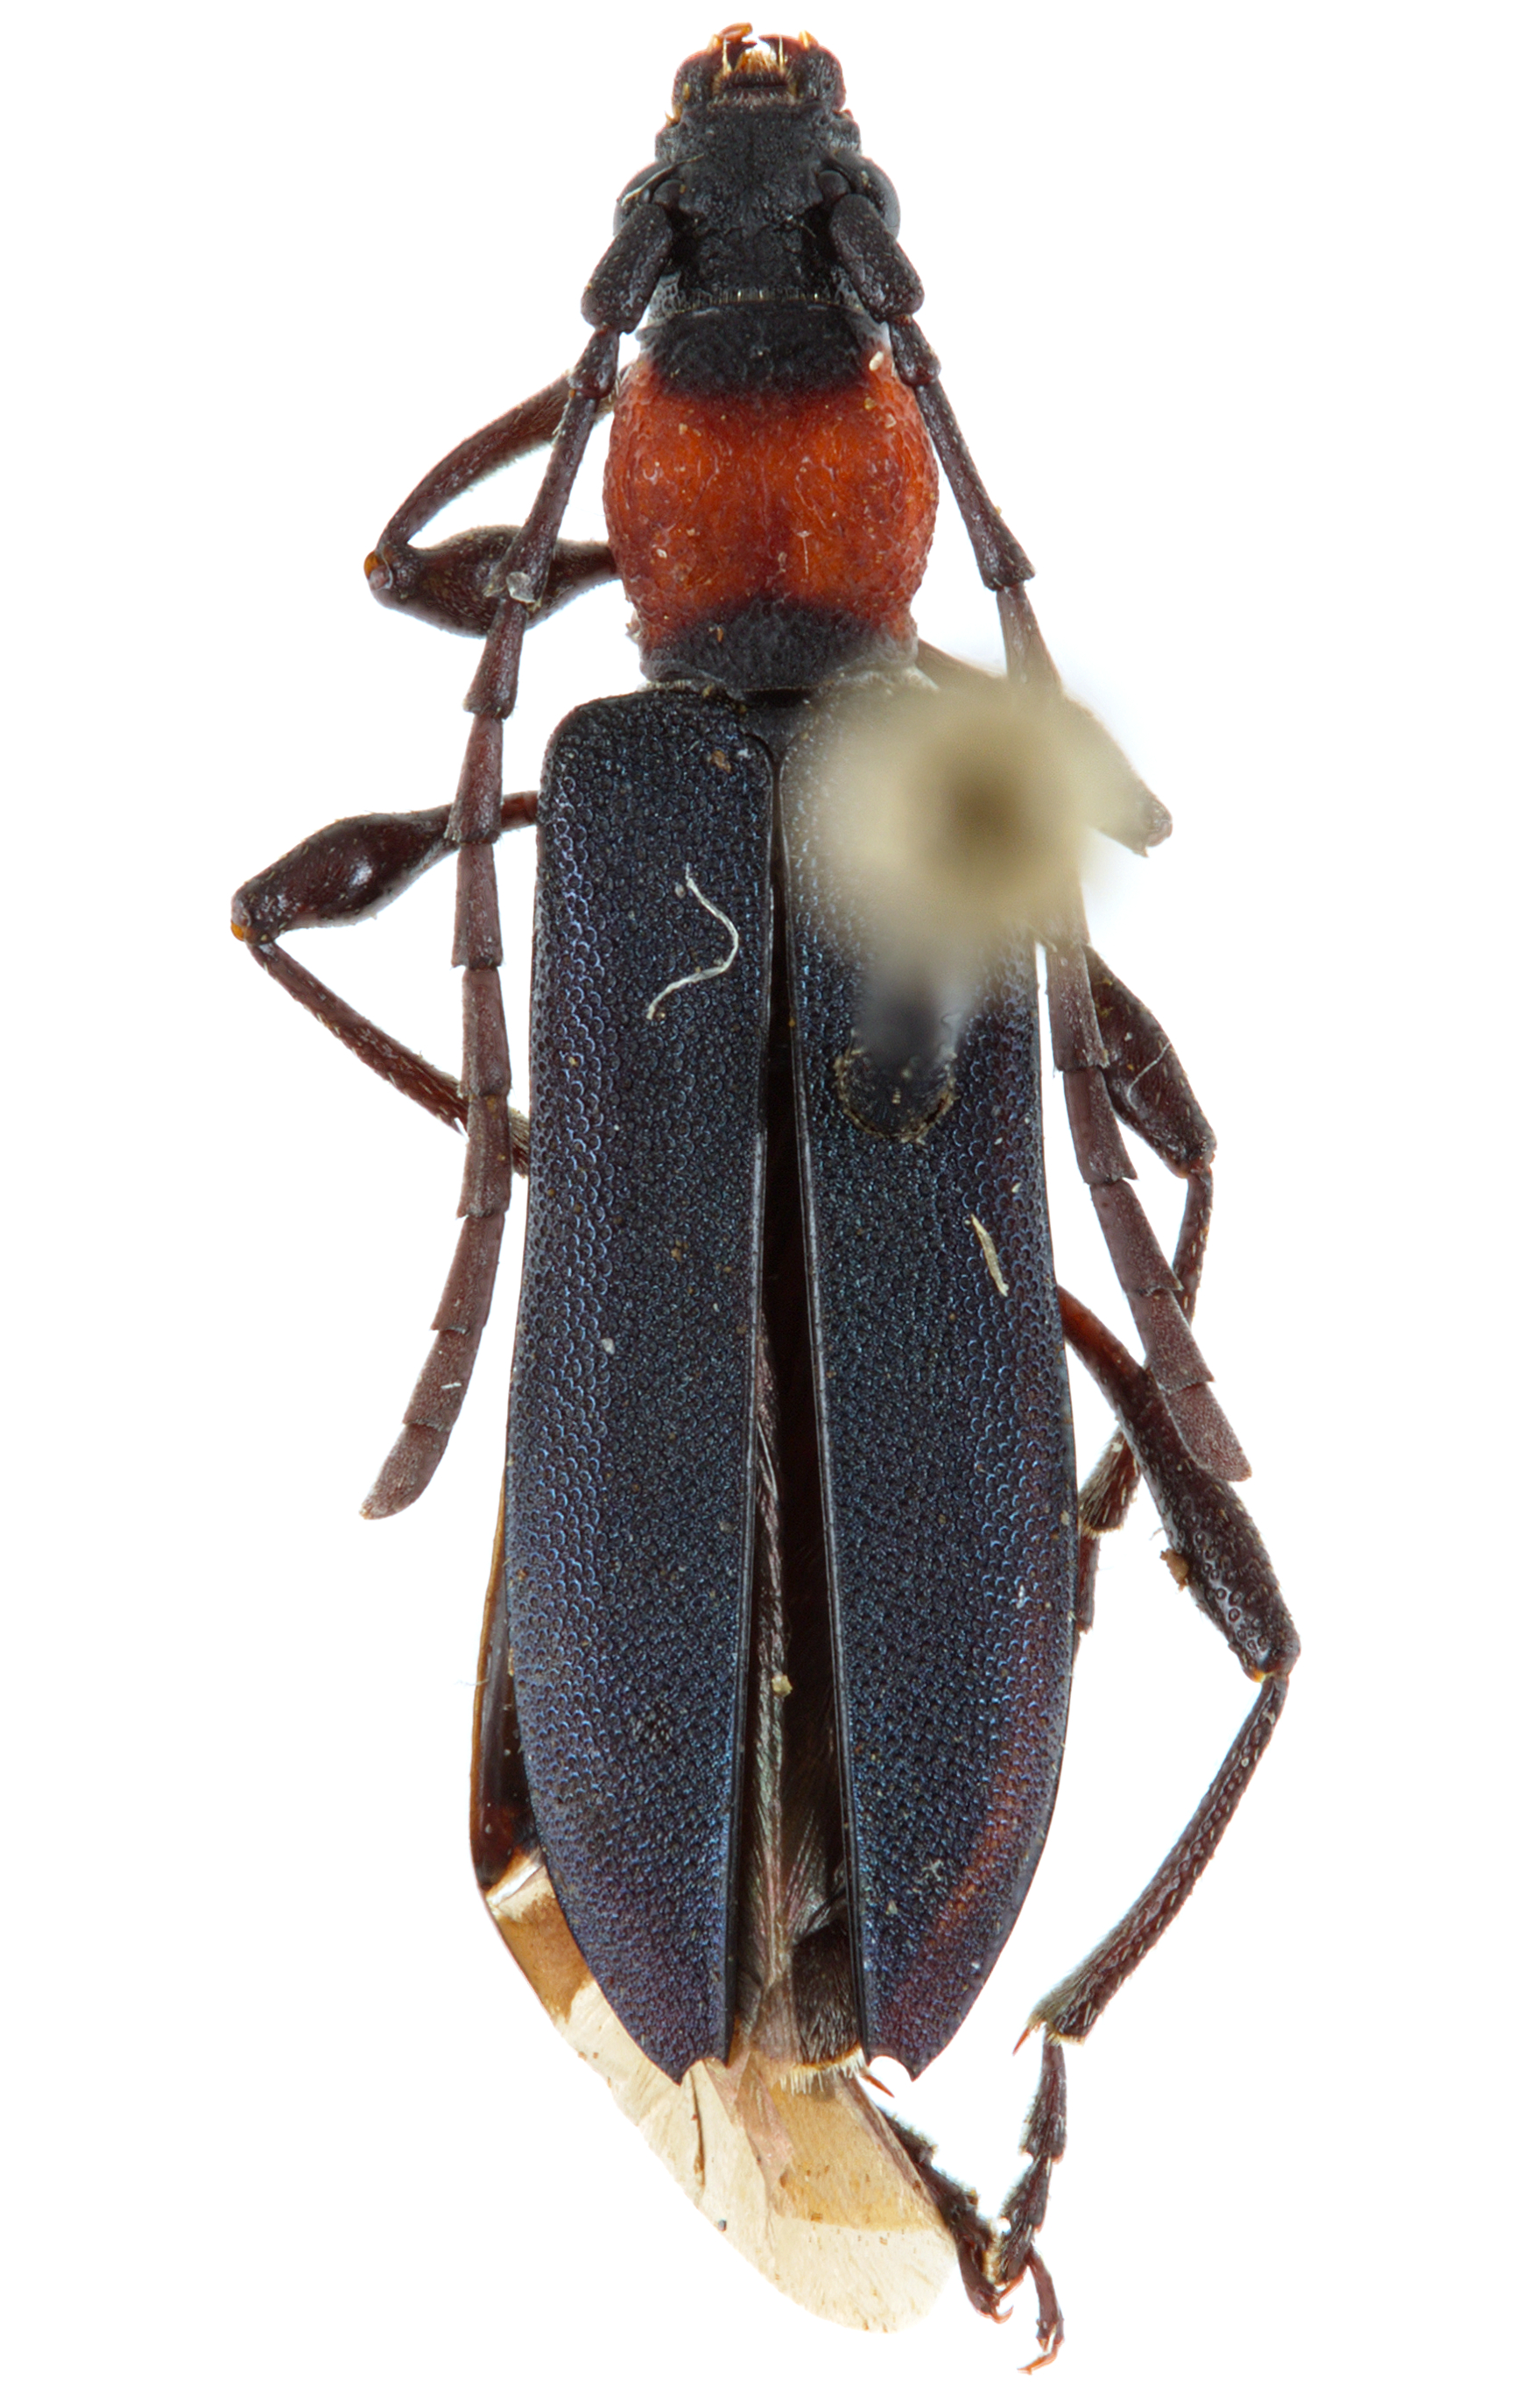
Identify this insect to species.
Dere thoracica
